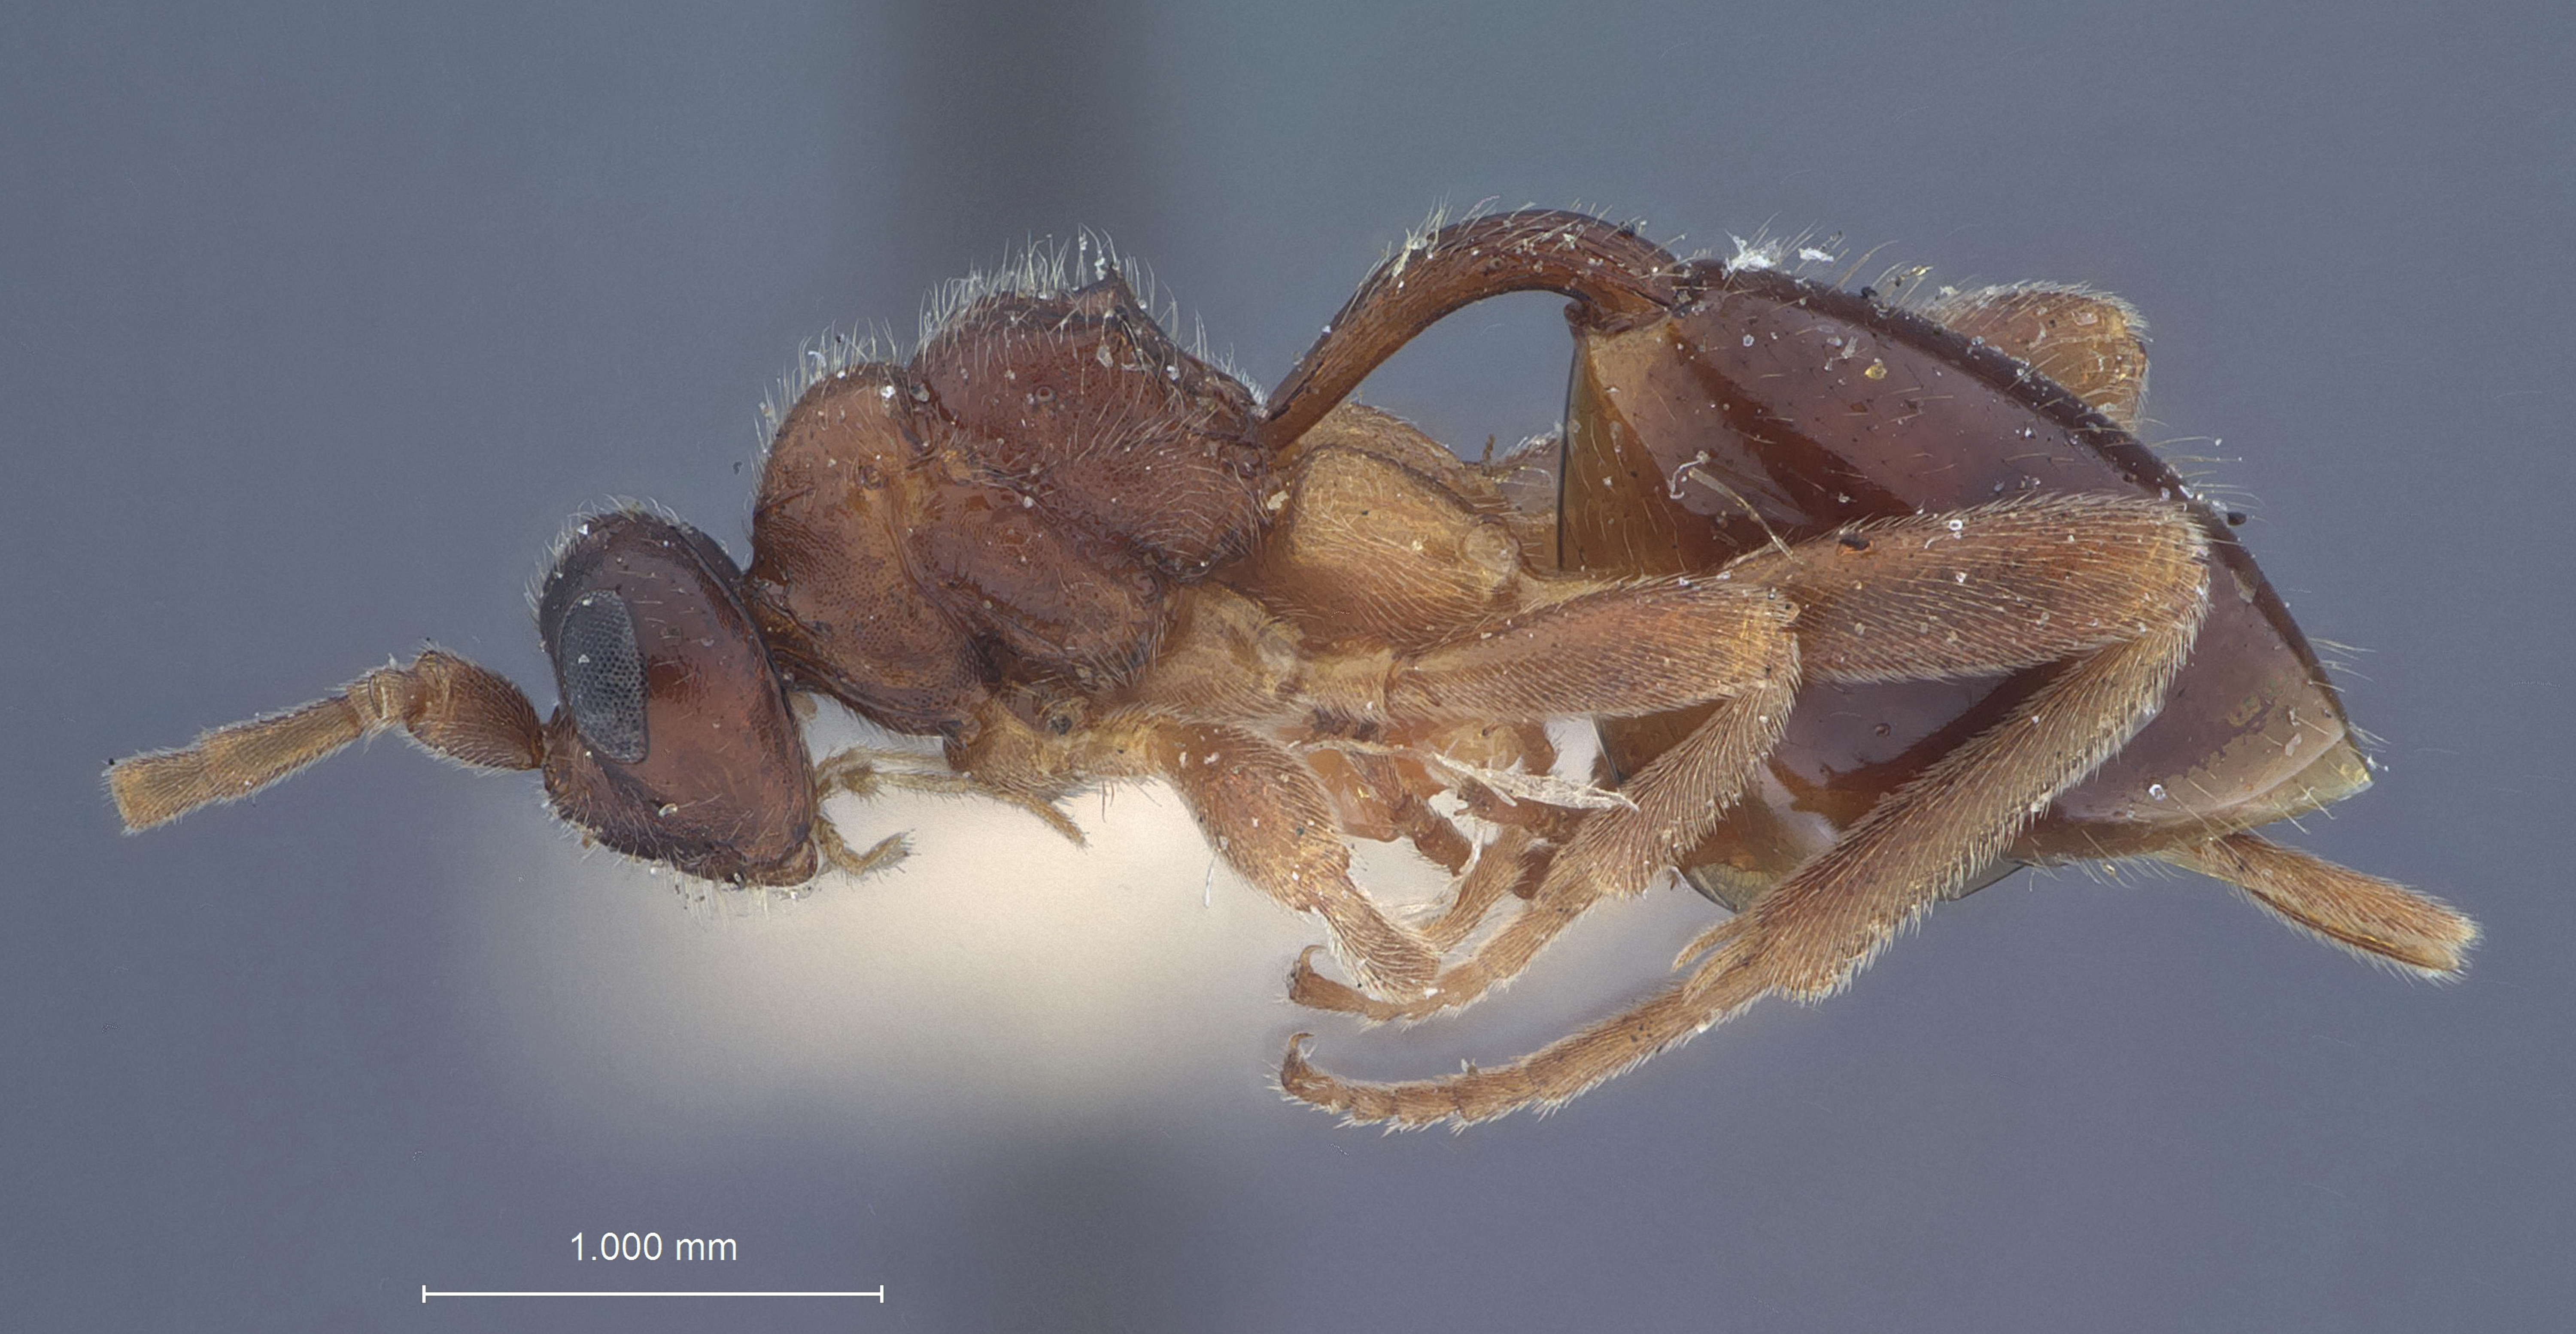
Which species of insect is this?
Thaumatotypus spinulatus
